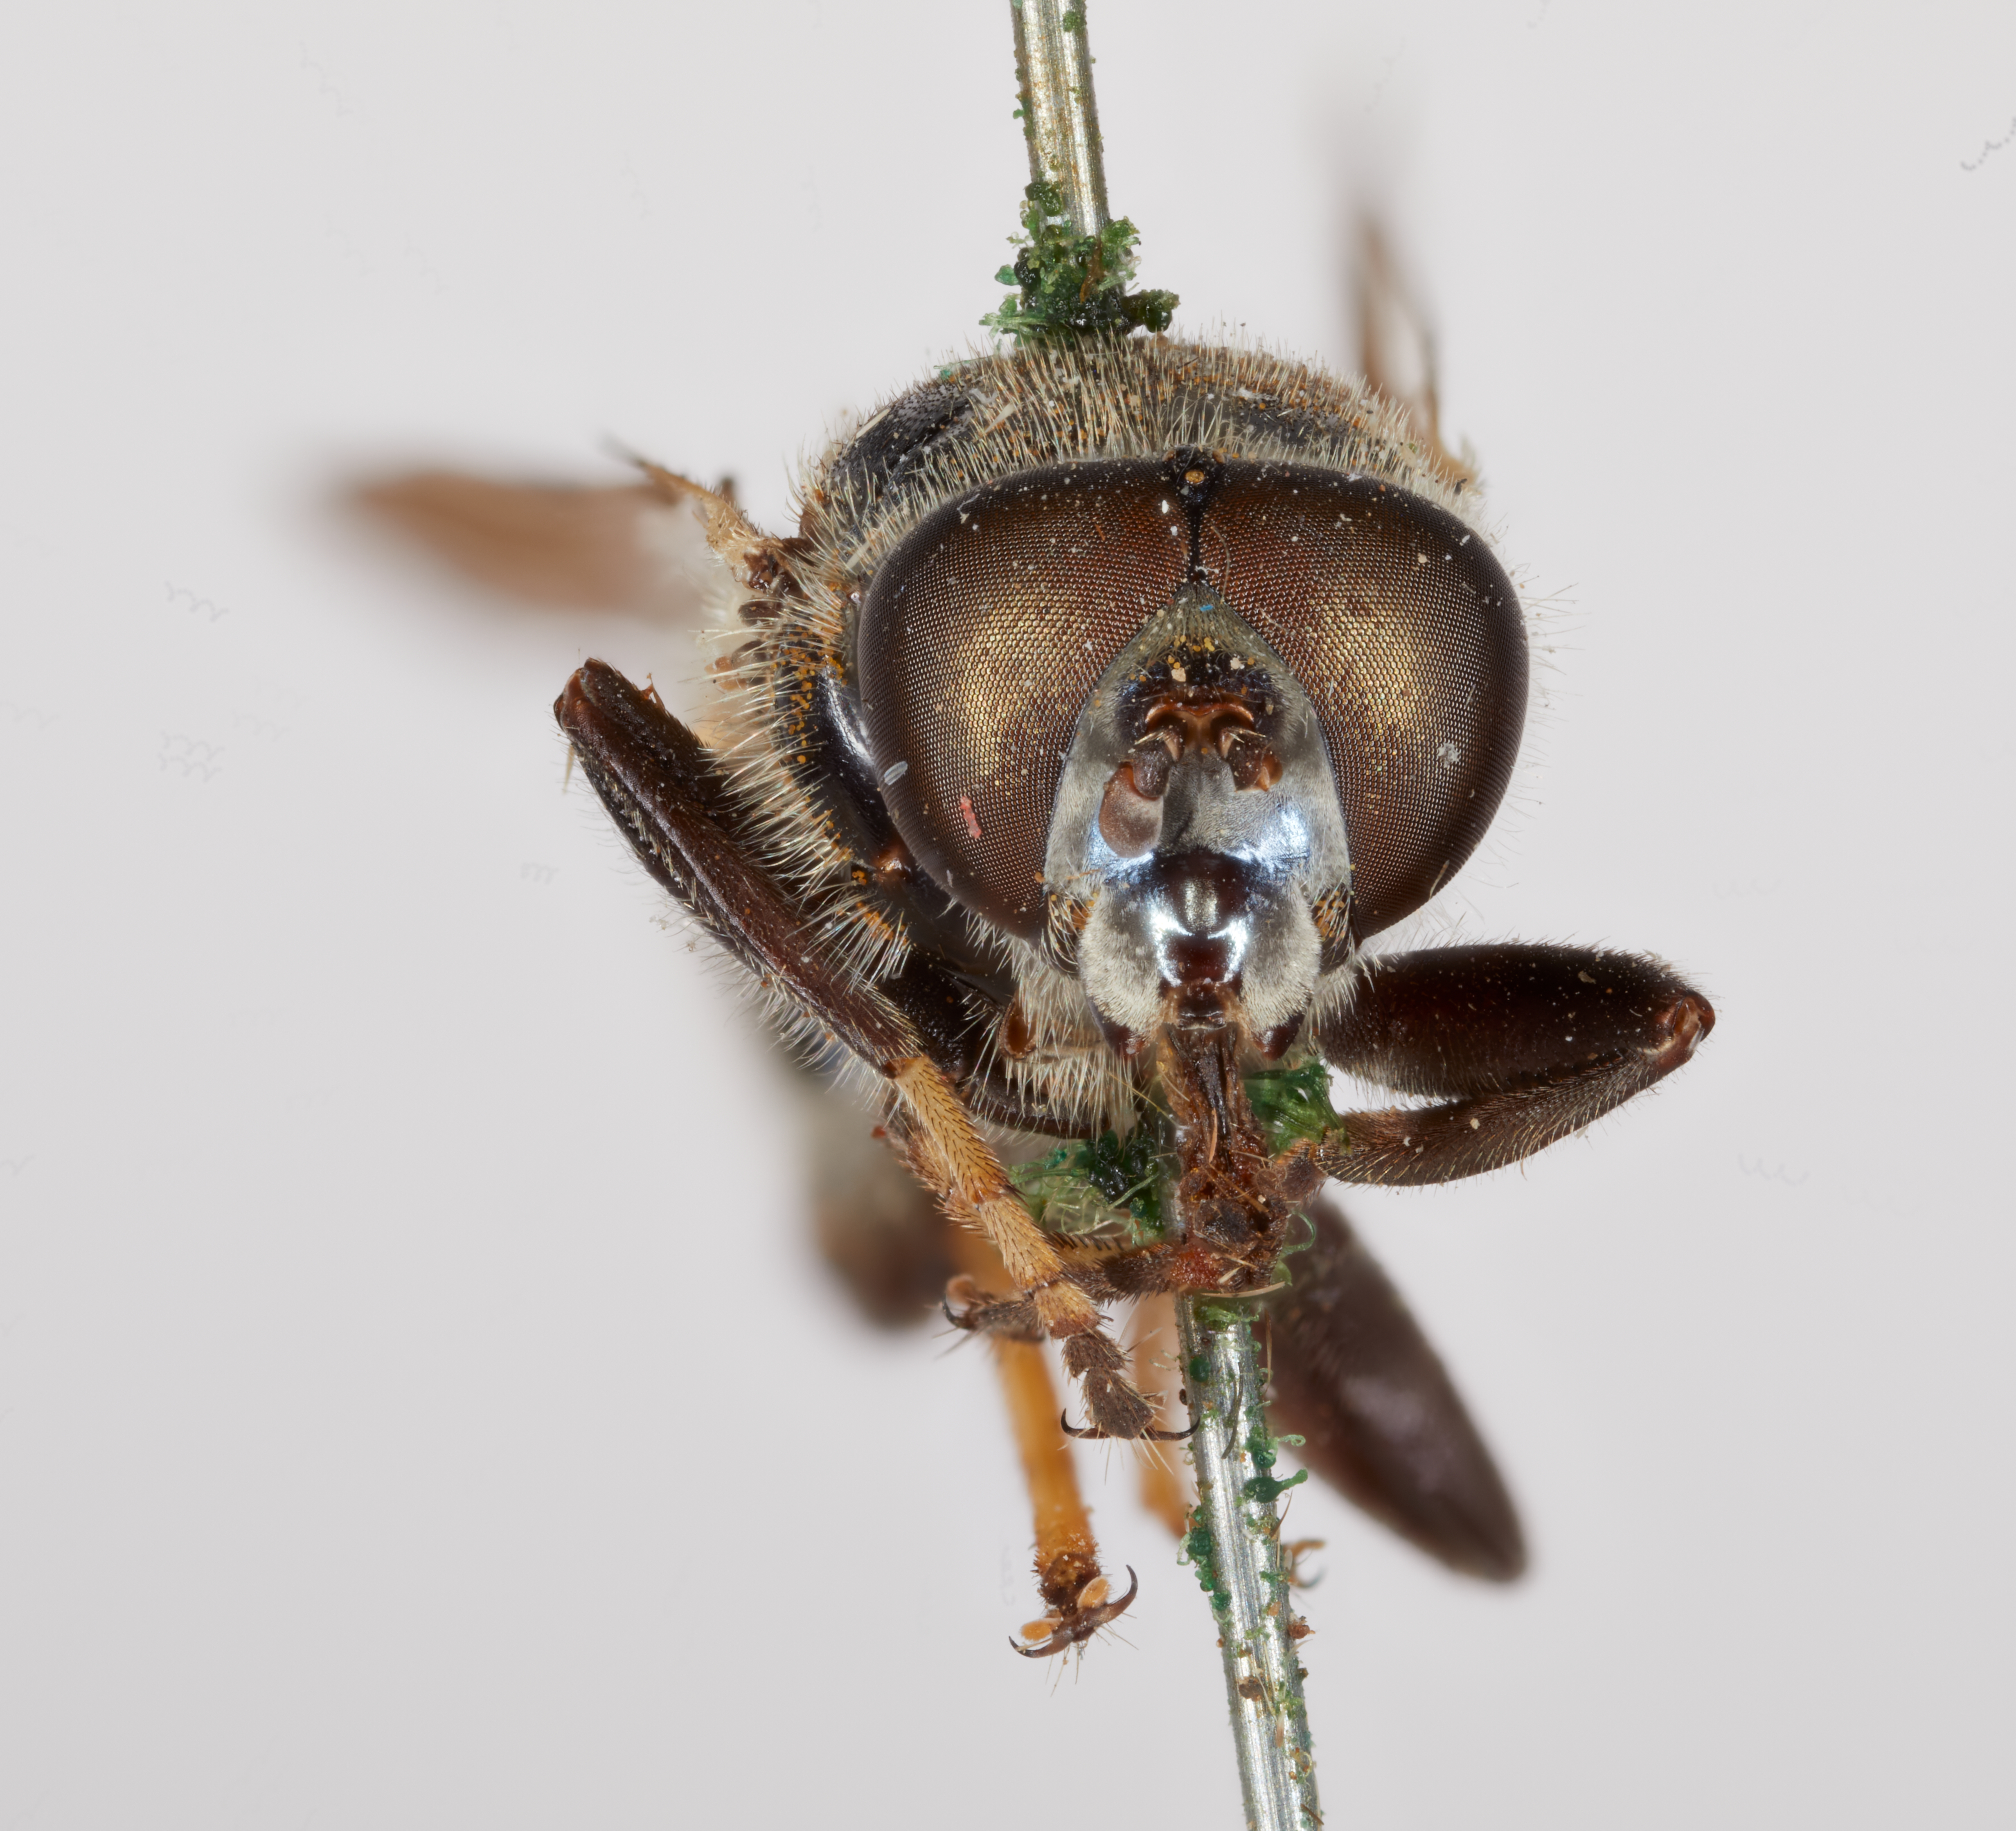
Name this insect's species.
Xylota tuberans
